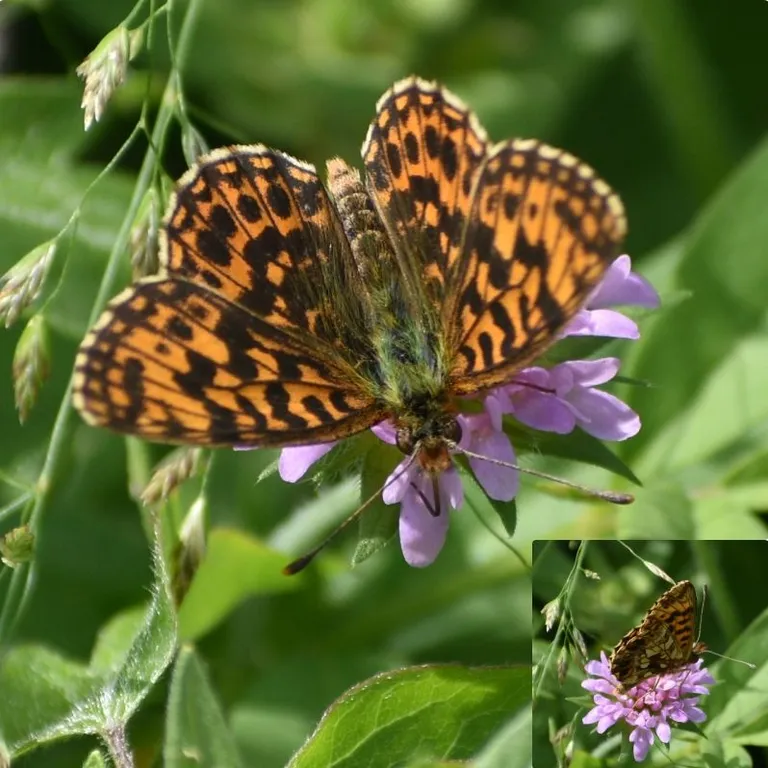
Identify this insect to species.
Boloria dia
